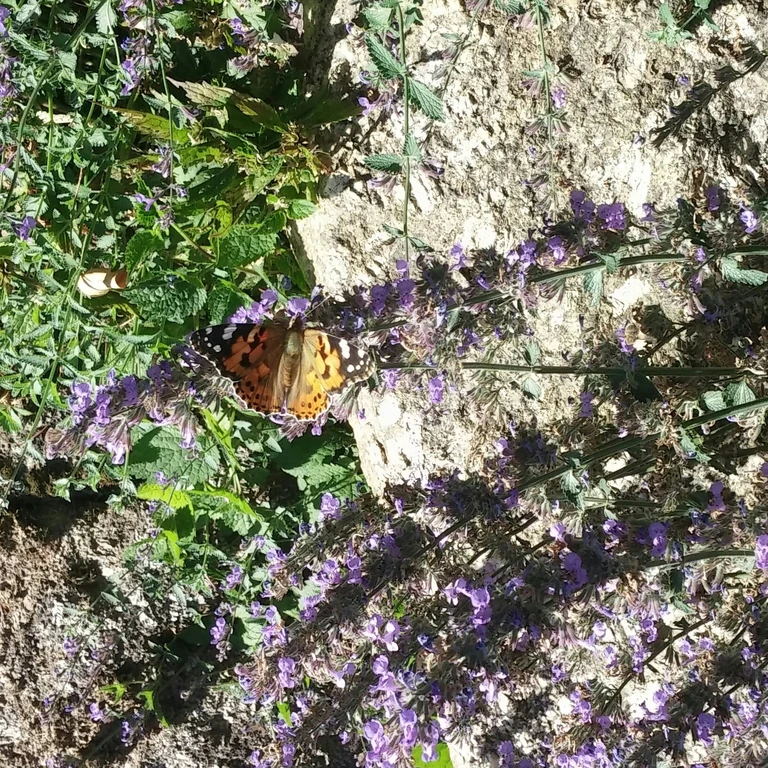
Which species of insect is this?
Vanessa cardui
